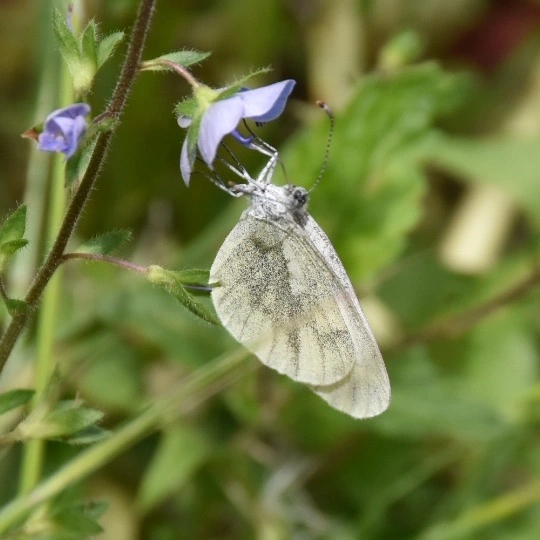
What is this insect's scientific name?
Leptidea sinapis/juvernica
